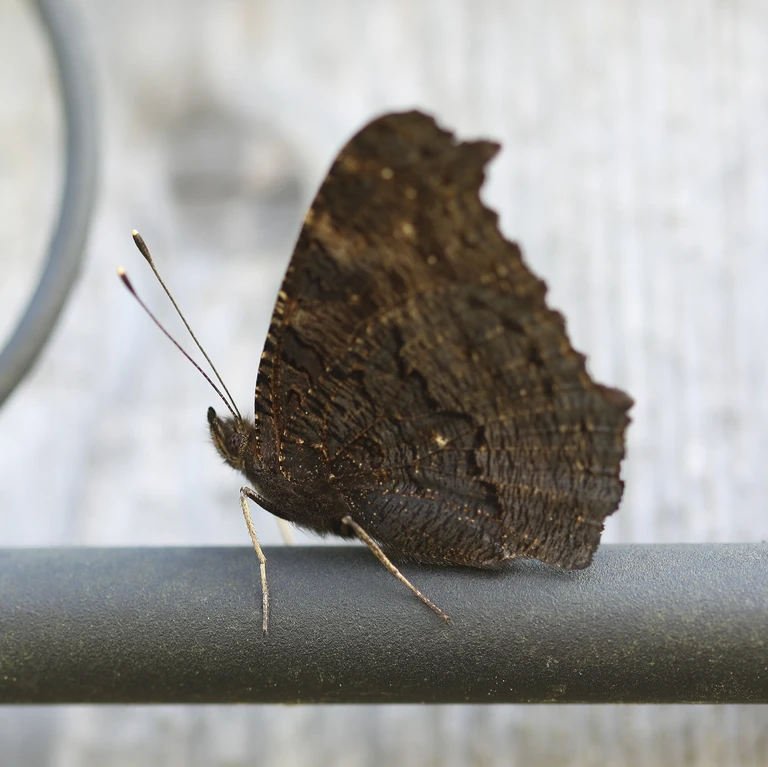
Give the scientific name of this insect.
Aglais io
